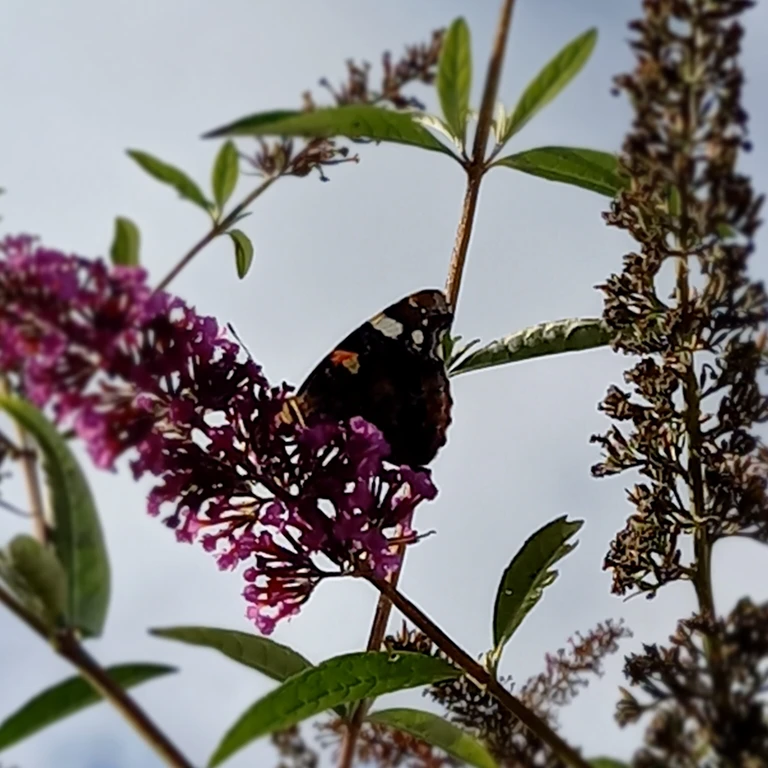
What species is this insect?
Vanessa atalanta
